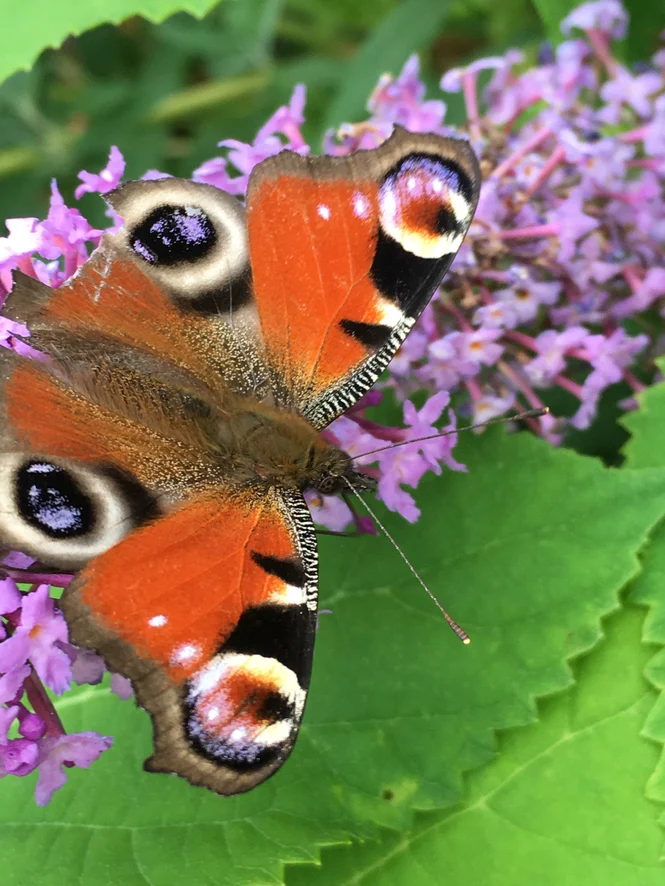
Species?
Aglais io
